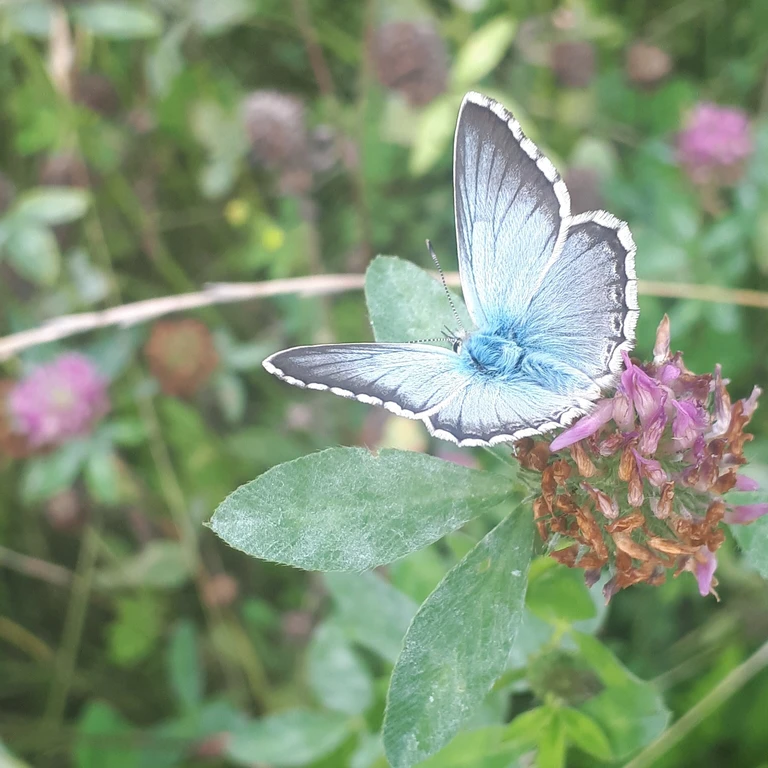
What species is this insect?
Lysandra coridon
